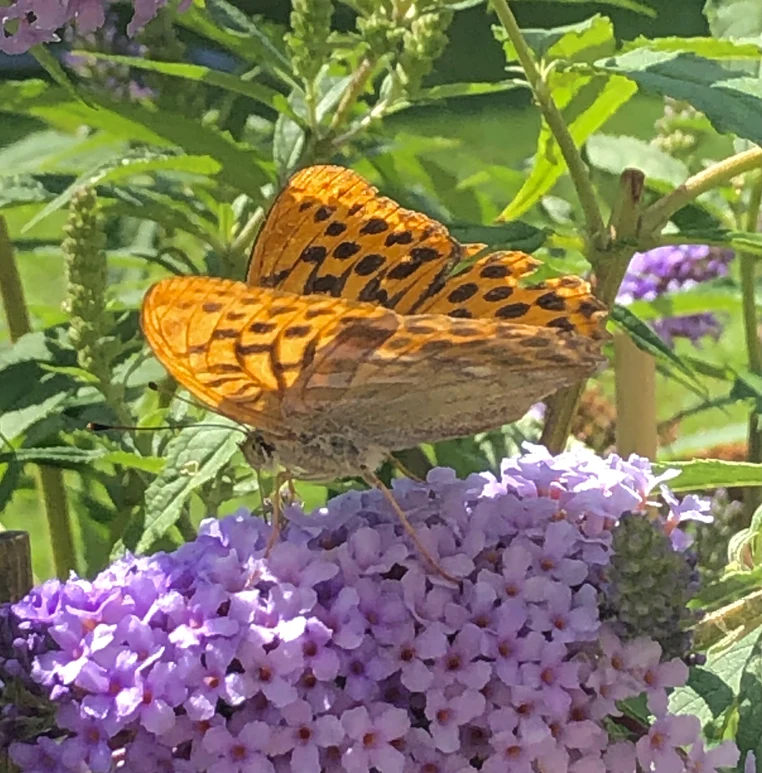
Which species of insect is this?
Argynnis paphia
